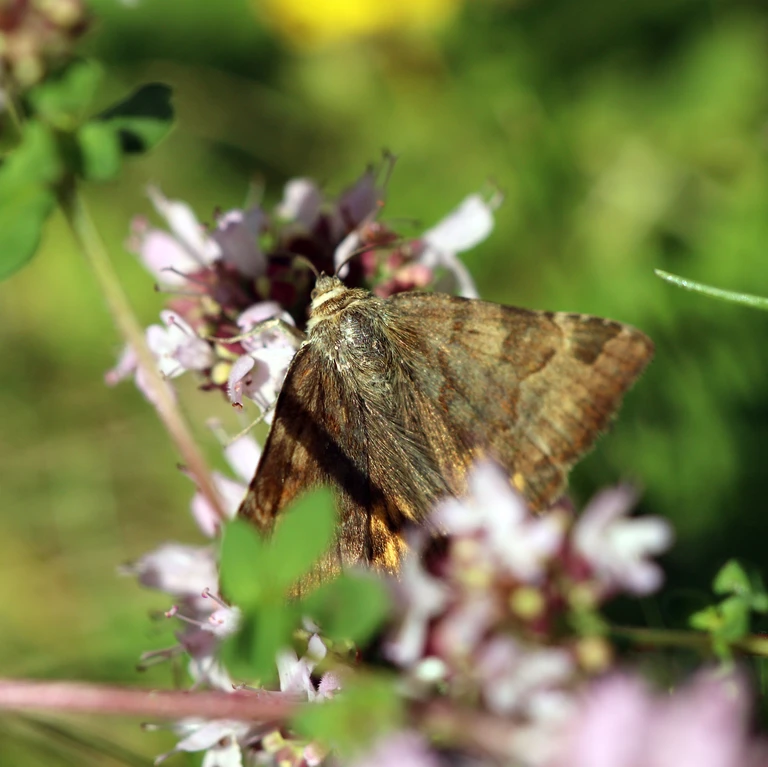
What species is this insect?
Euclidia glyphica
